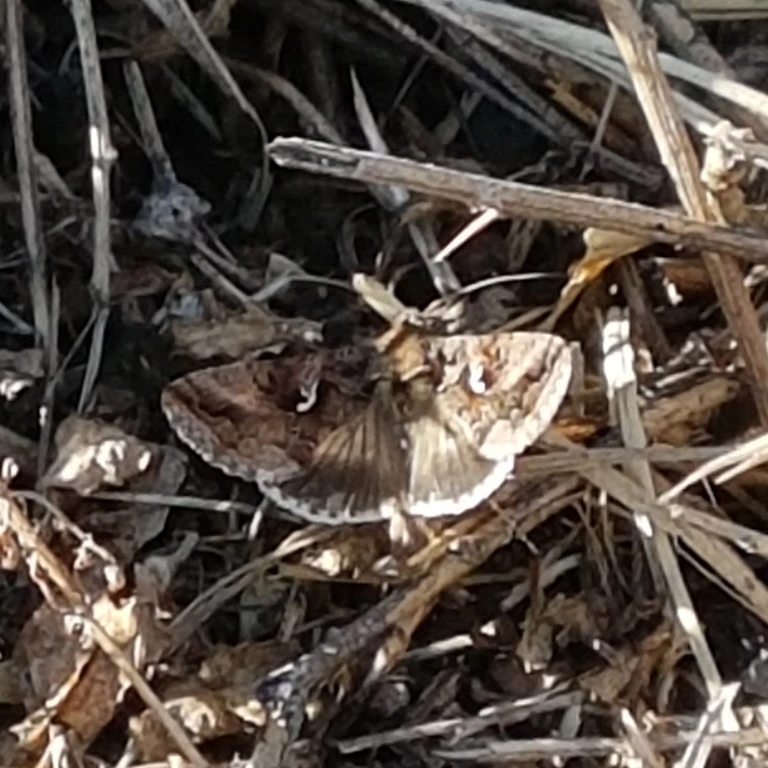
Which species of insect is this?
Autographa gamma
